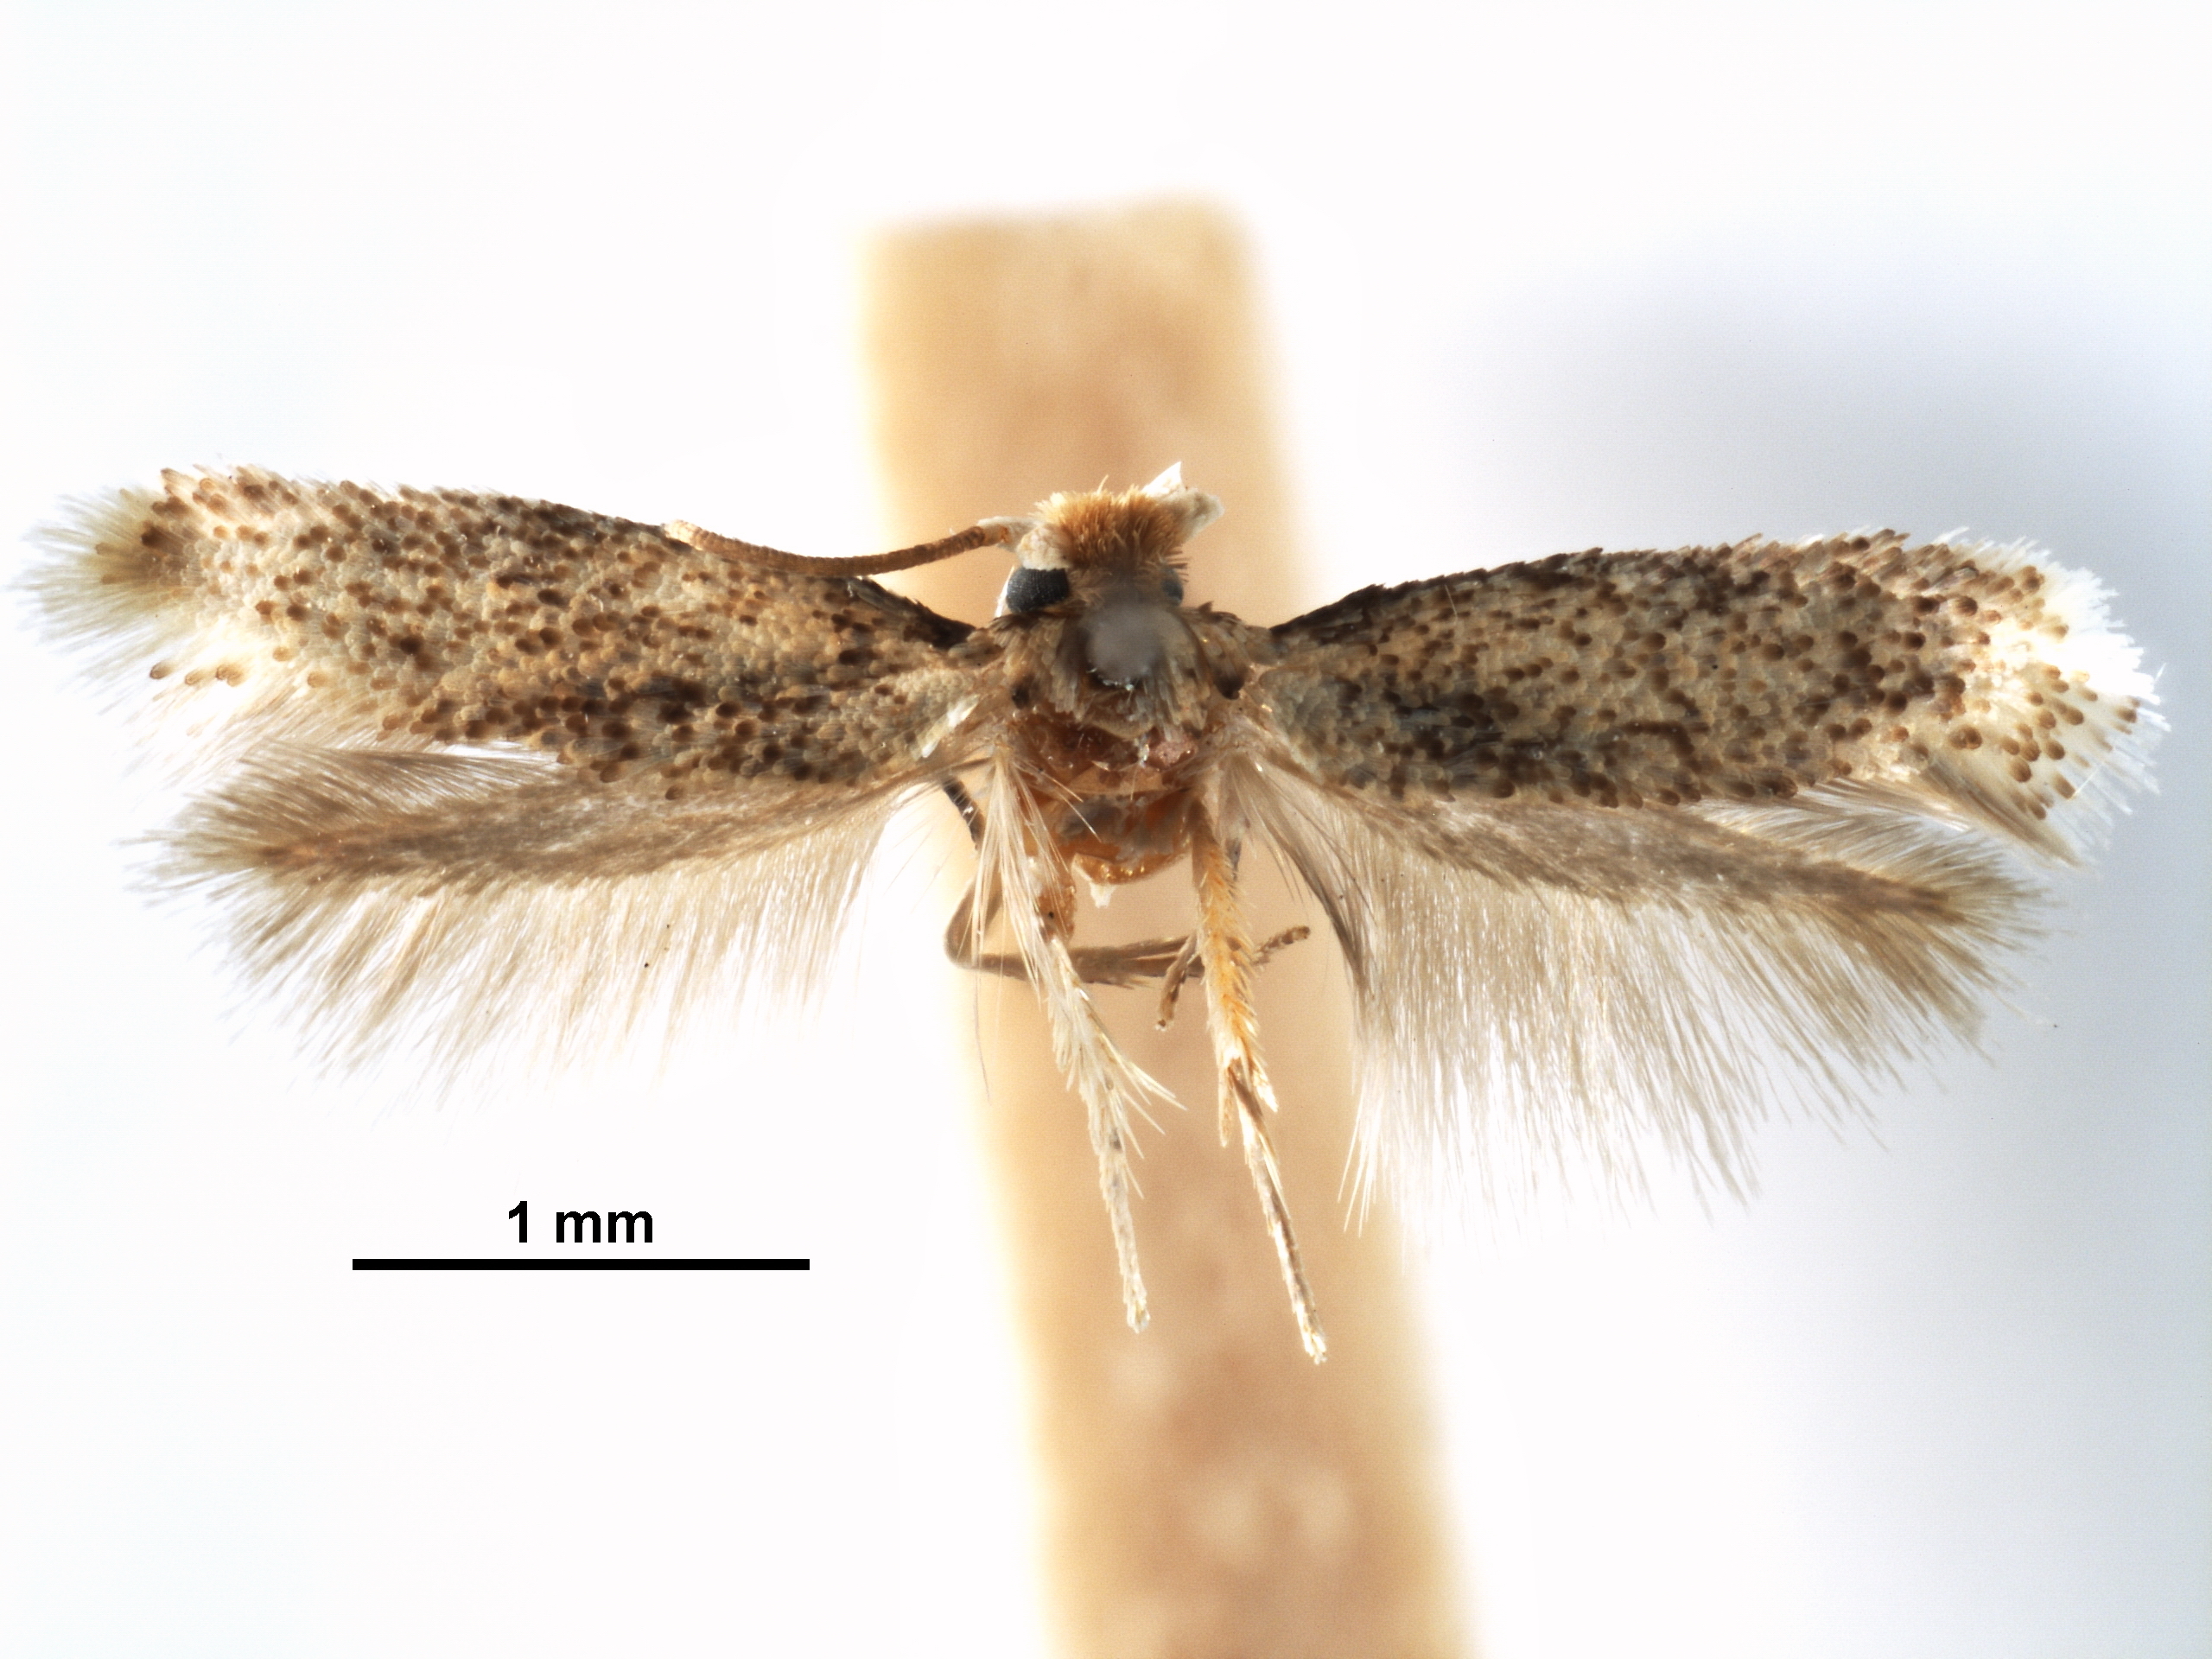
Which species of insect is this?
Zimmermannia obrutella
